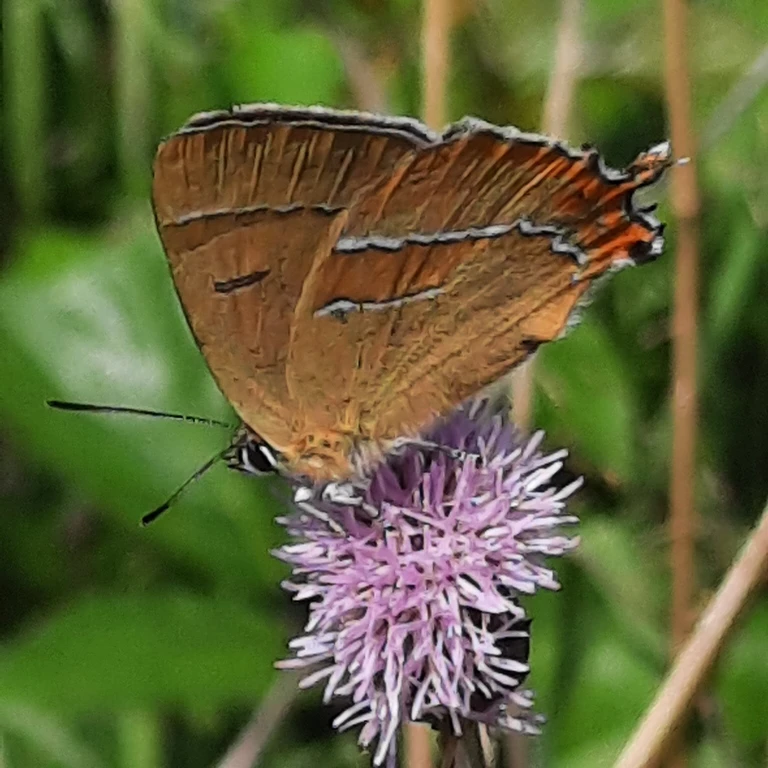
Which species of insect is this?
Thecla betulae
